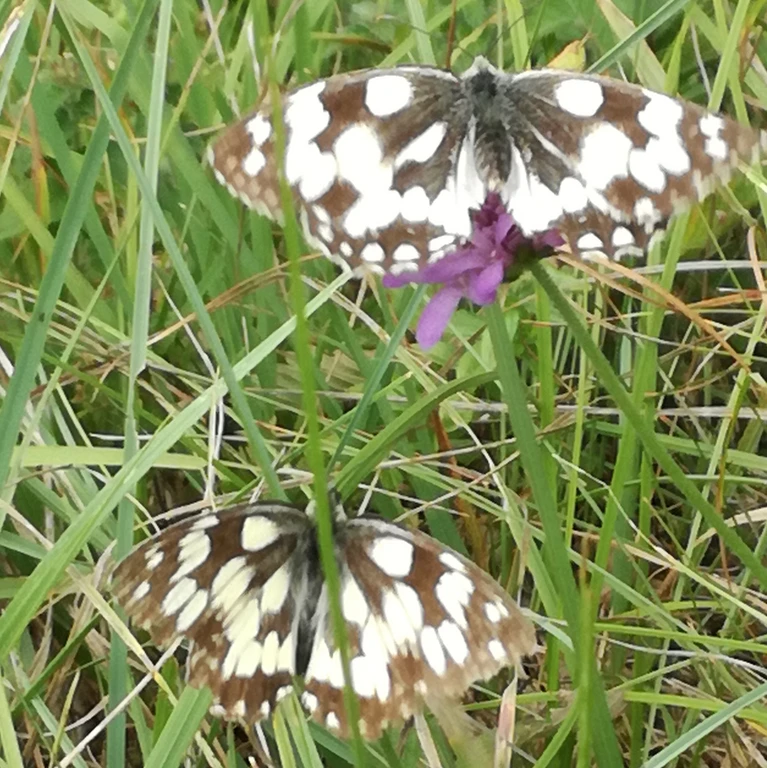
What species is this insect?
Melanargia galathea
